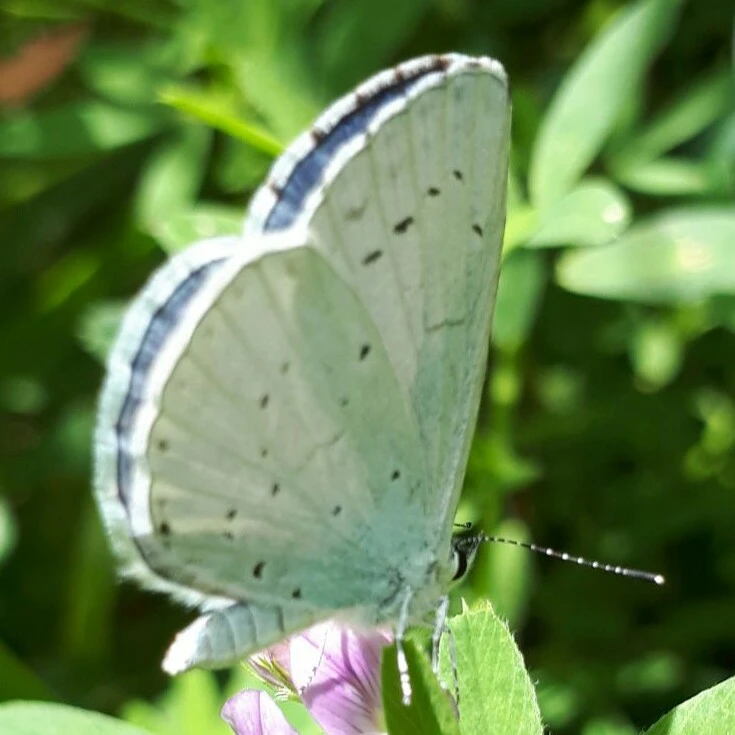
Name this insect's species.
Celastrina argiolus
